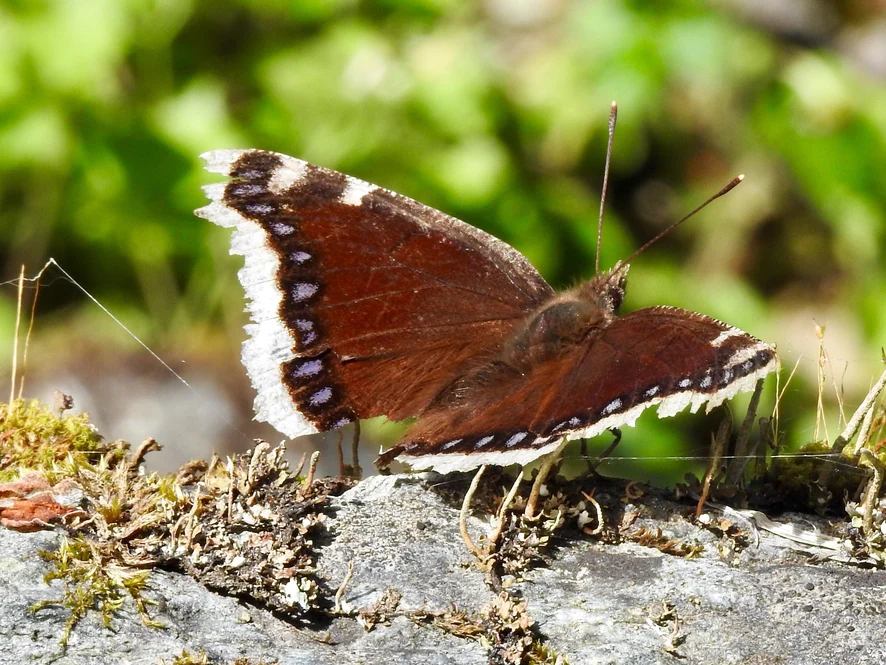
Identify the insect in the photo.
Nymphalis antiopa
